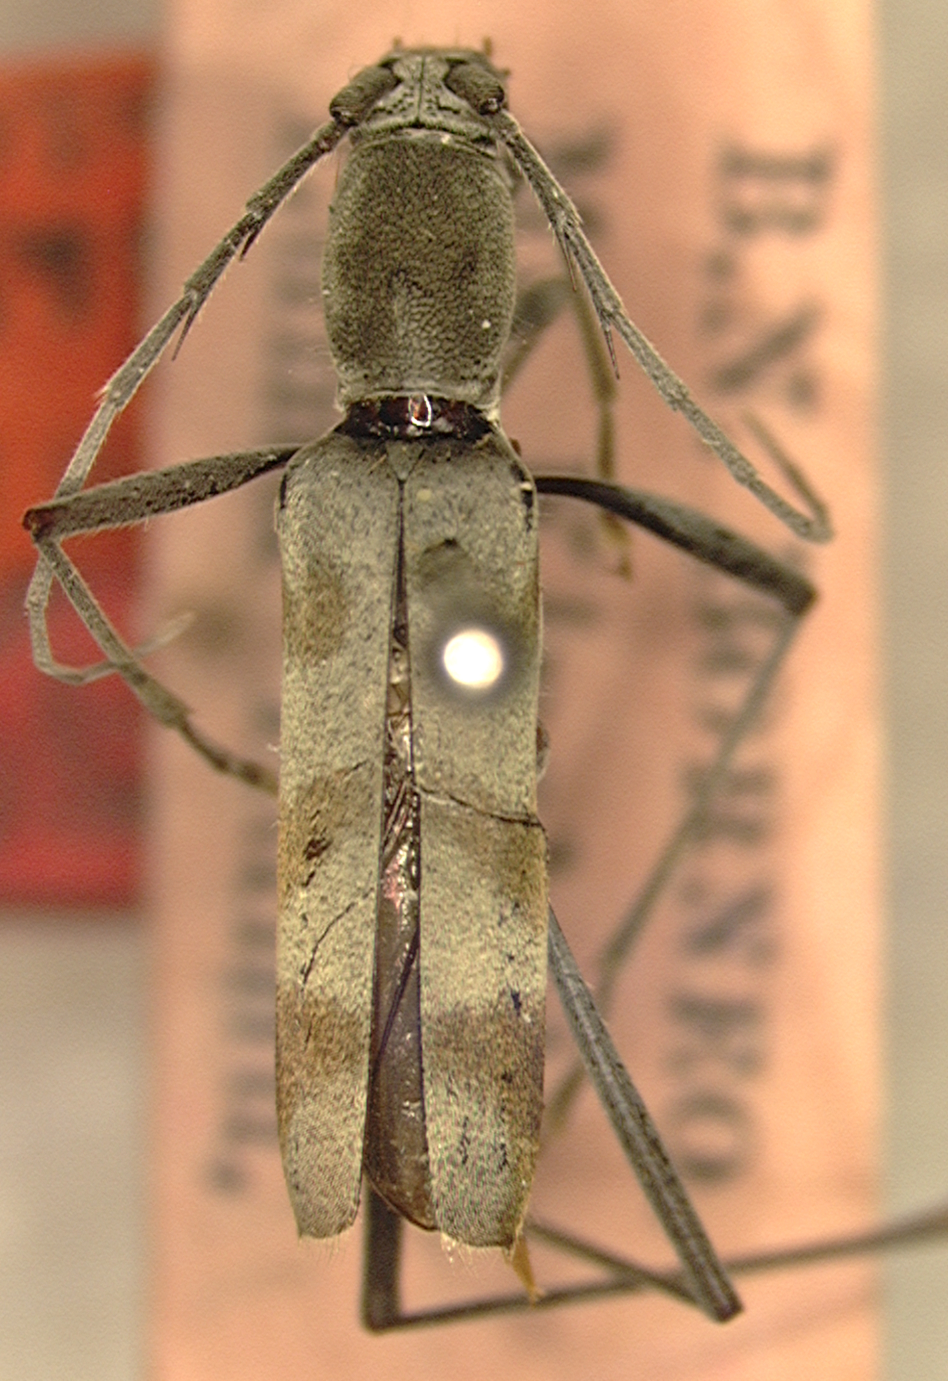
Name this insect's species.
Demonax pendleburyi
